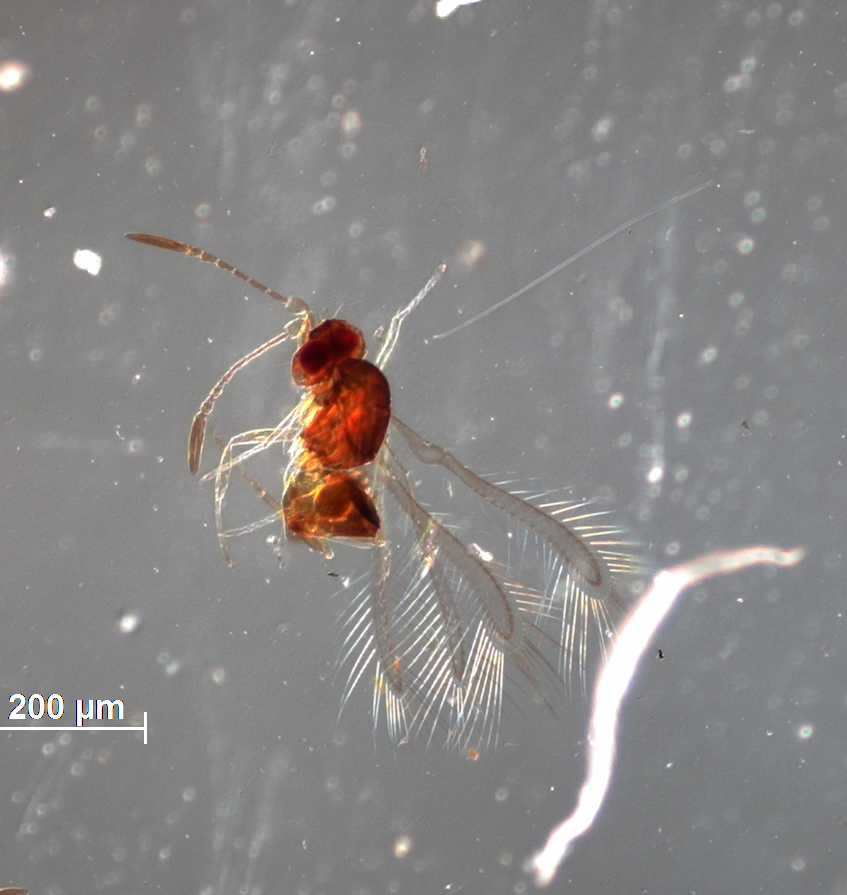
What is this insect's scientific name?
Litus enocki
